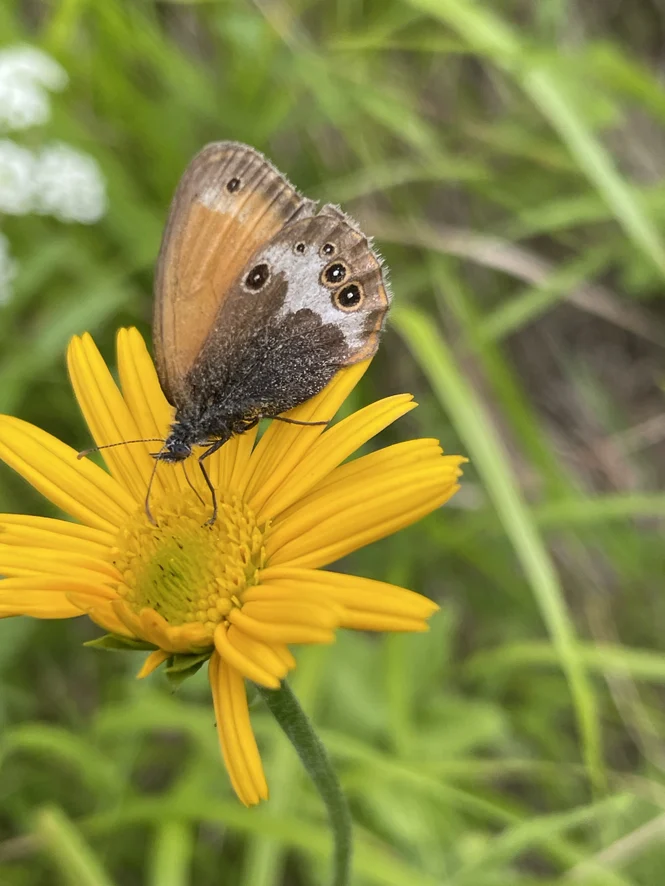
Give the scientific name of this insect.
Coenonympha arcania
